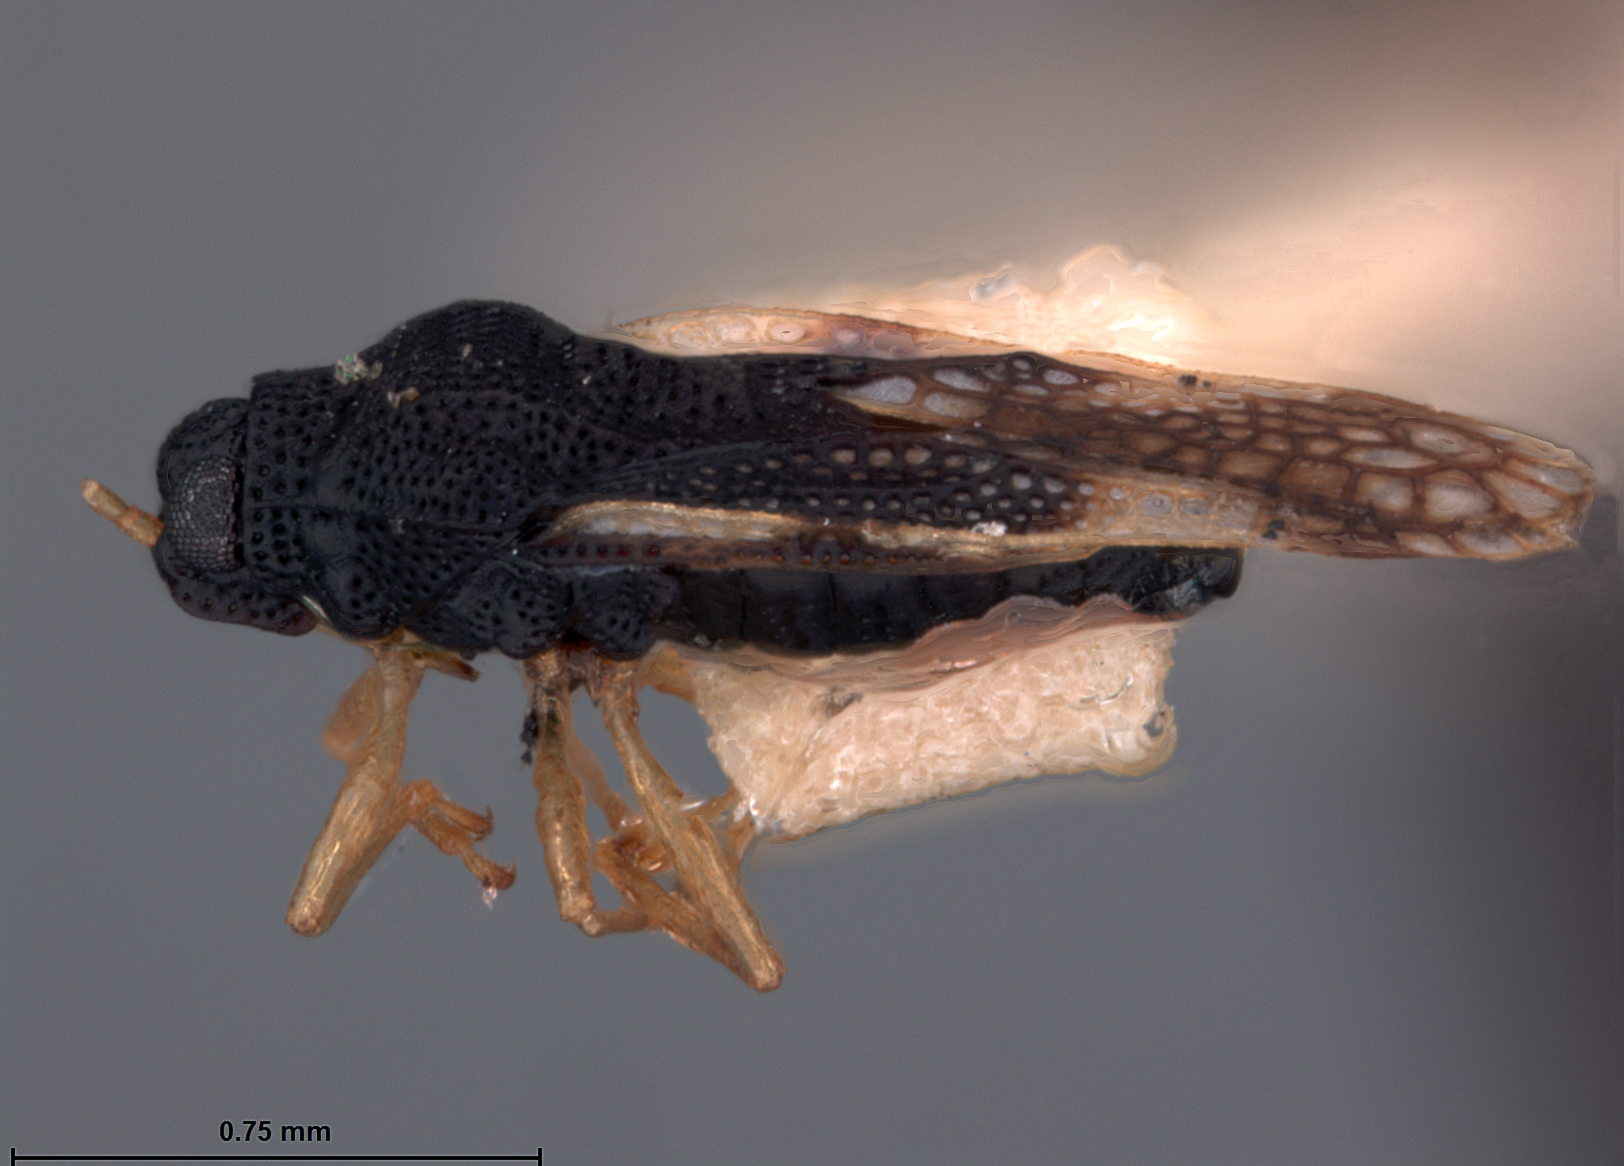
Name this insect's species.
Amblystira amica
